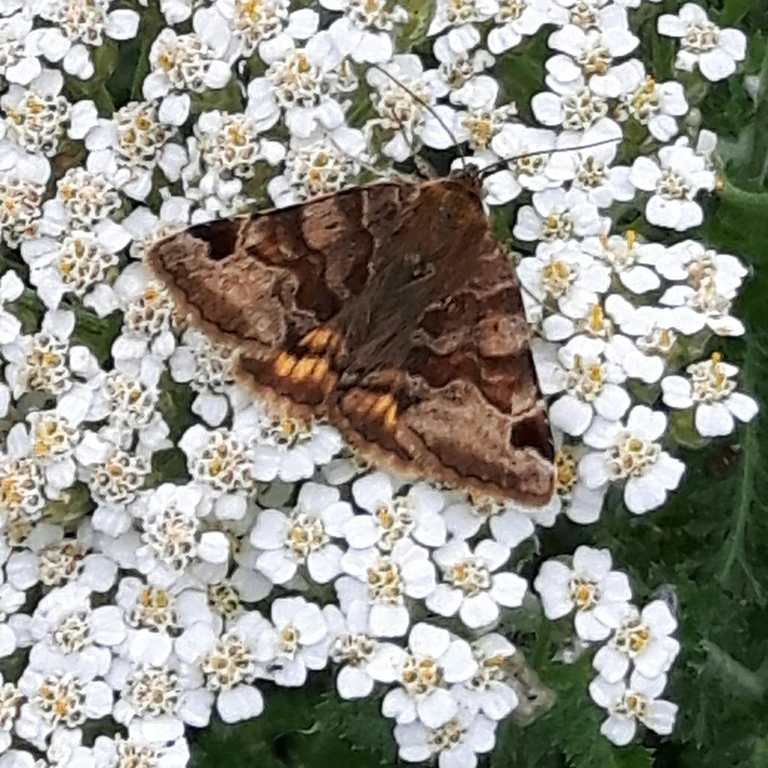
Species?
Euclidia glyphica
